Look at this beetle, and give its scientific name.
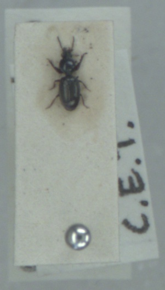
Dyschirius aeneus
